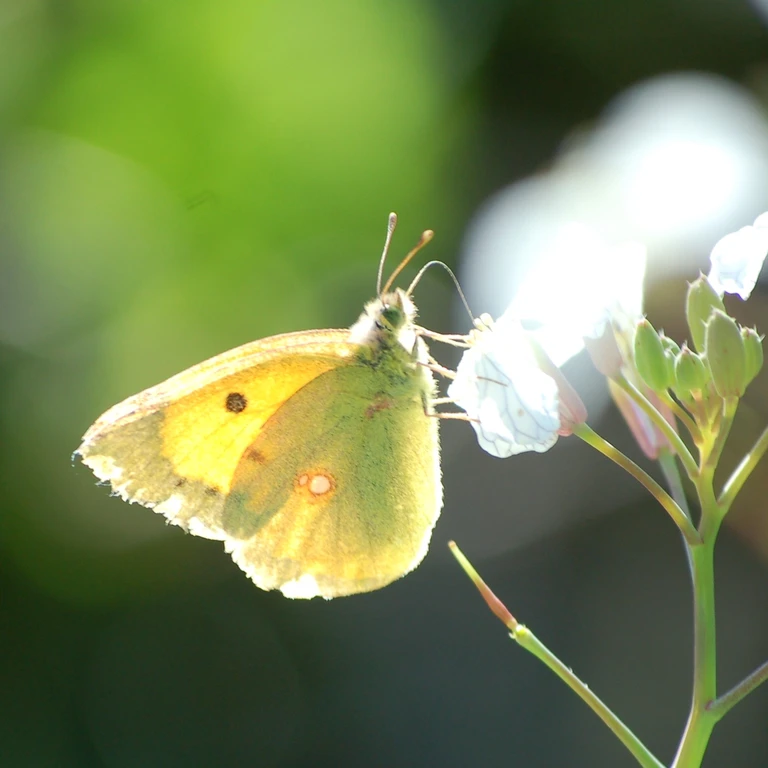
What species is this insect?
Colias croceus
